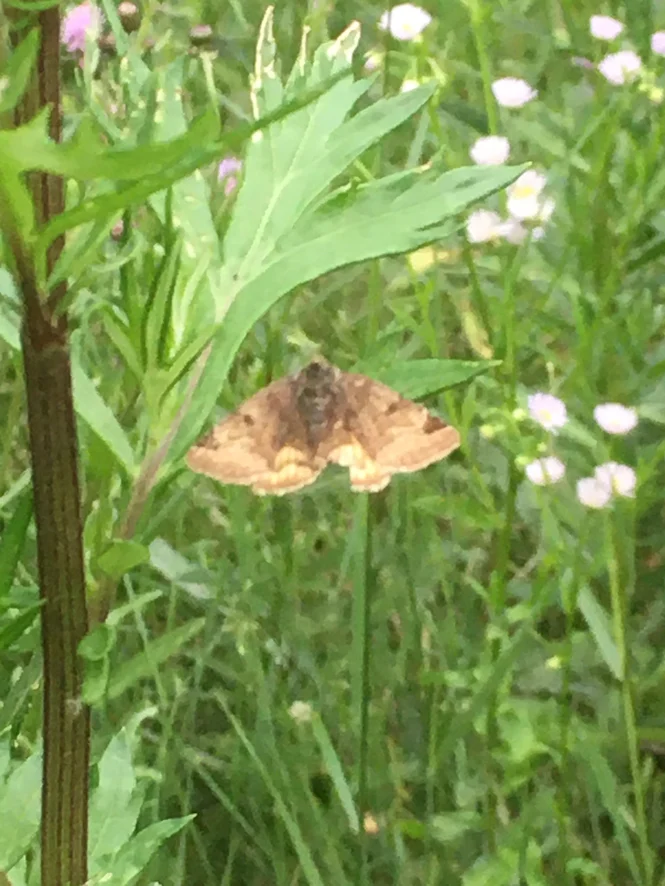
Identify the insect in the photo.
Euclidia glyphica
